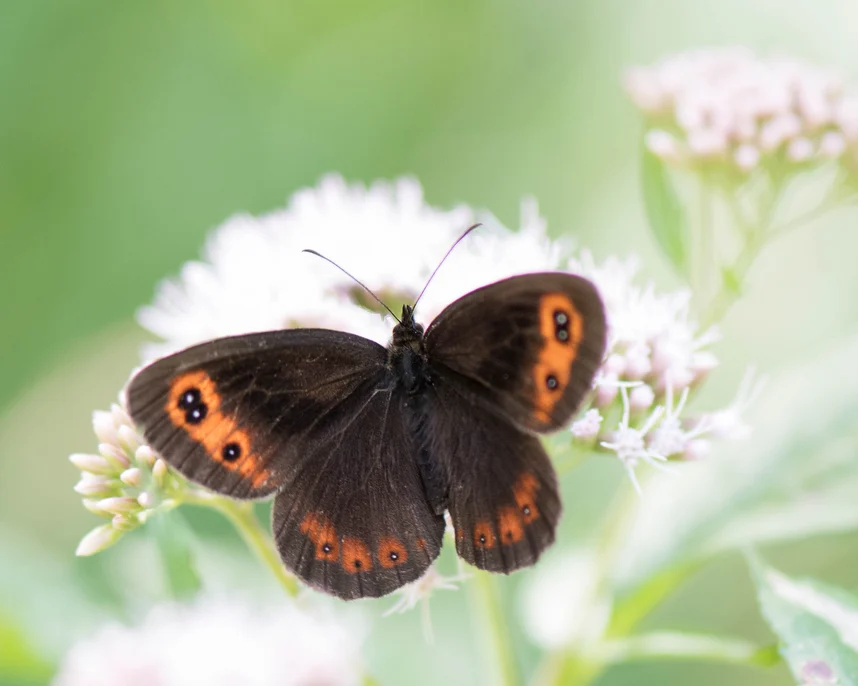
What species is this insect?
Erebia aethiops
